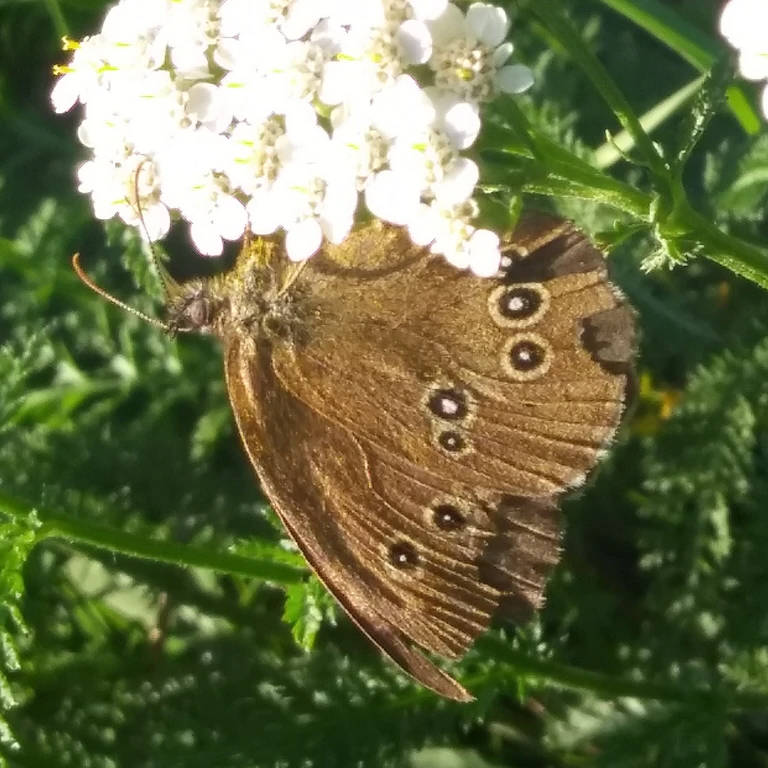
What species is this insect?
Aphantopus hyperantus
